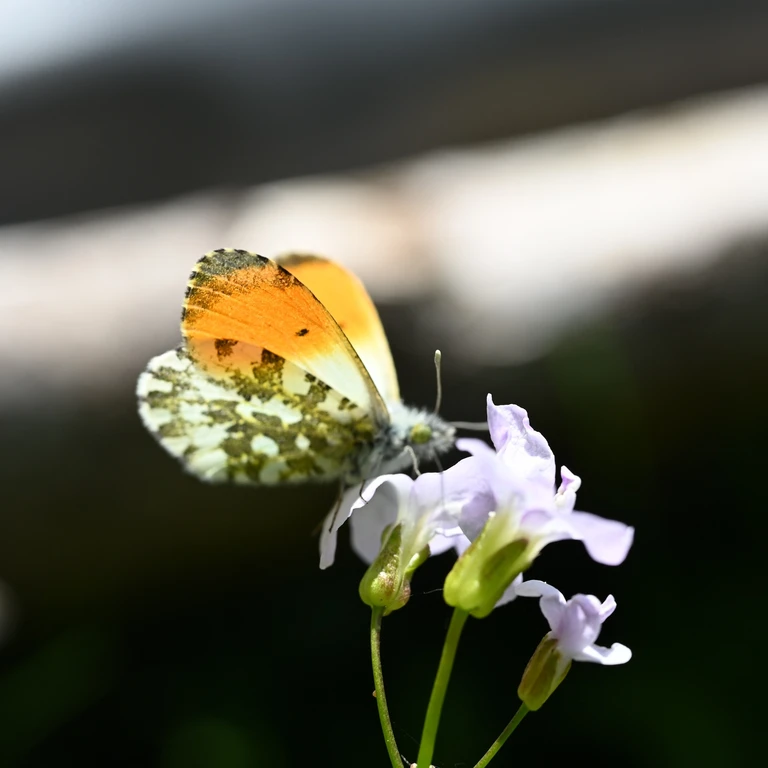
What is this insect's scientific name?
Anthocharis cardamines
